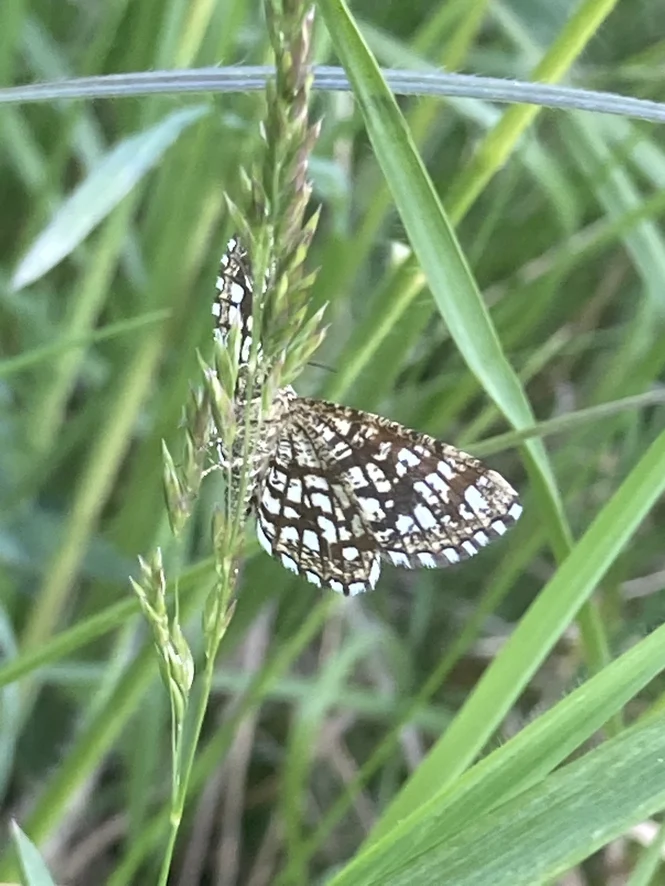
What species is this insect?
Chiasmia clathrata
